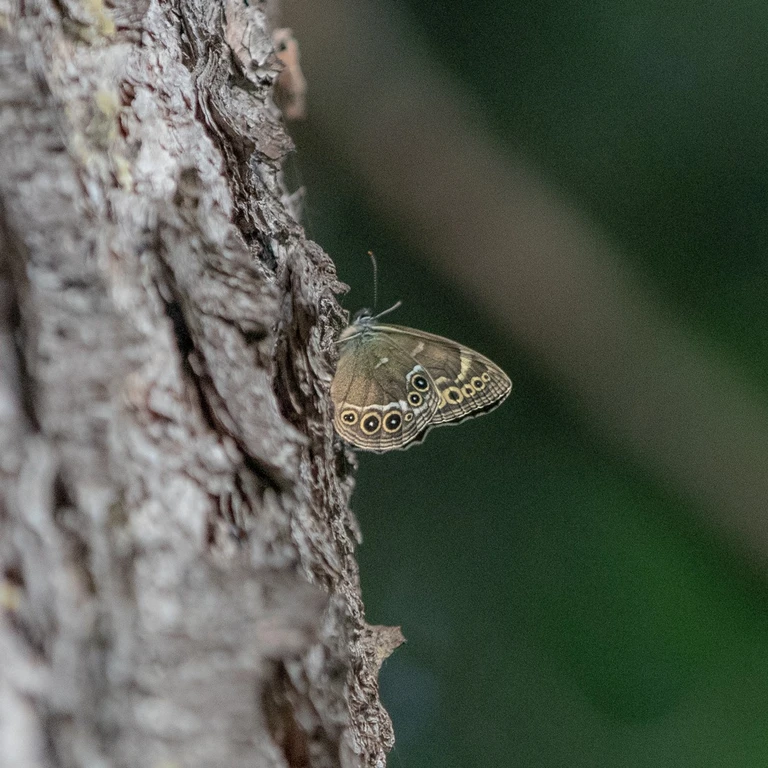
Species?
Lopinga achine (also Pararge achine)
